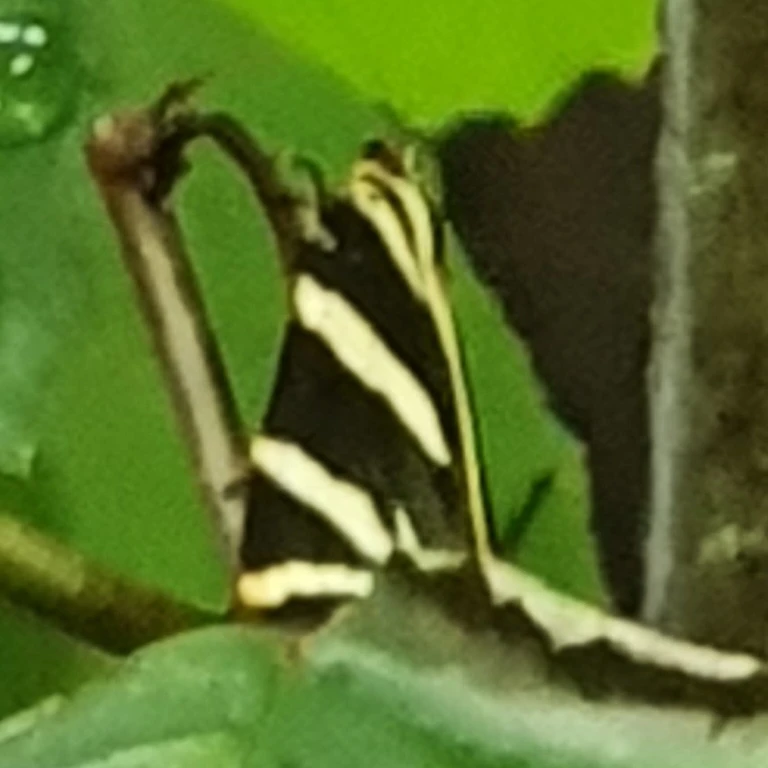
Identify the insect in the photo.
Euplagia quadripunctaria
